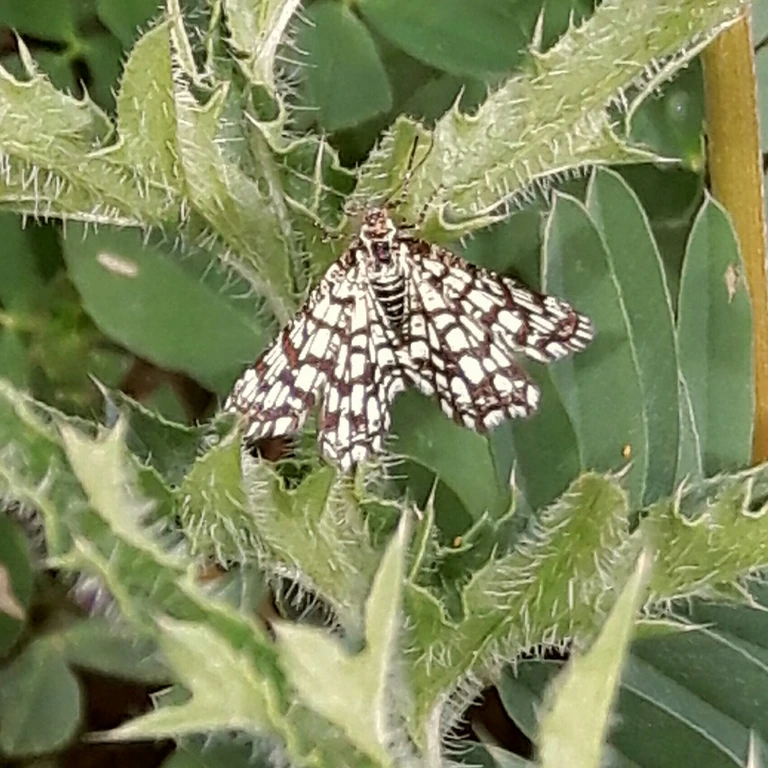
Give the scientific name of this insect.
Chiasmia clathrata
